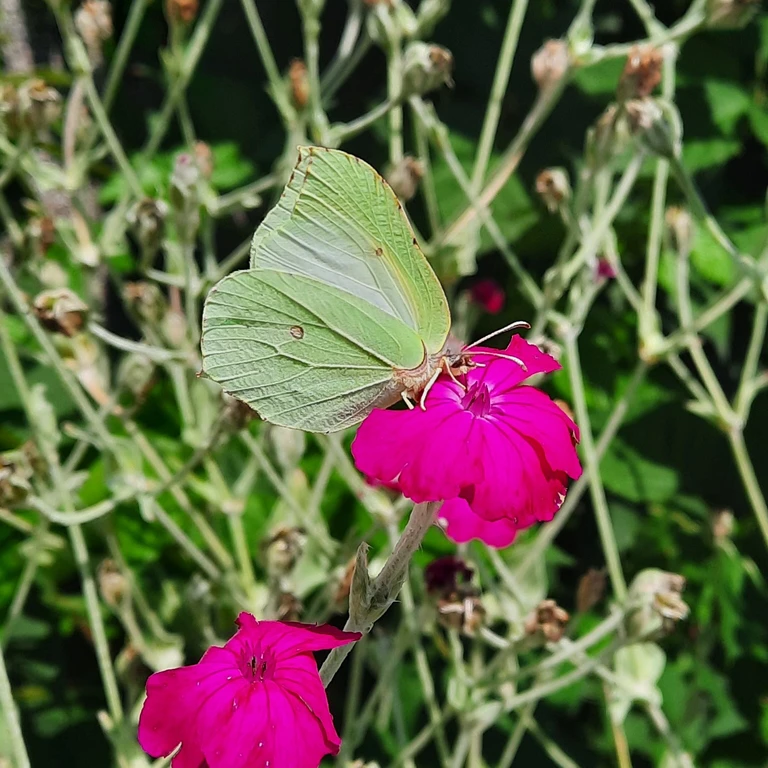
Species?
Gonepteryx rhamni
